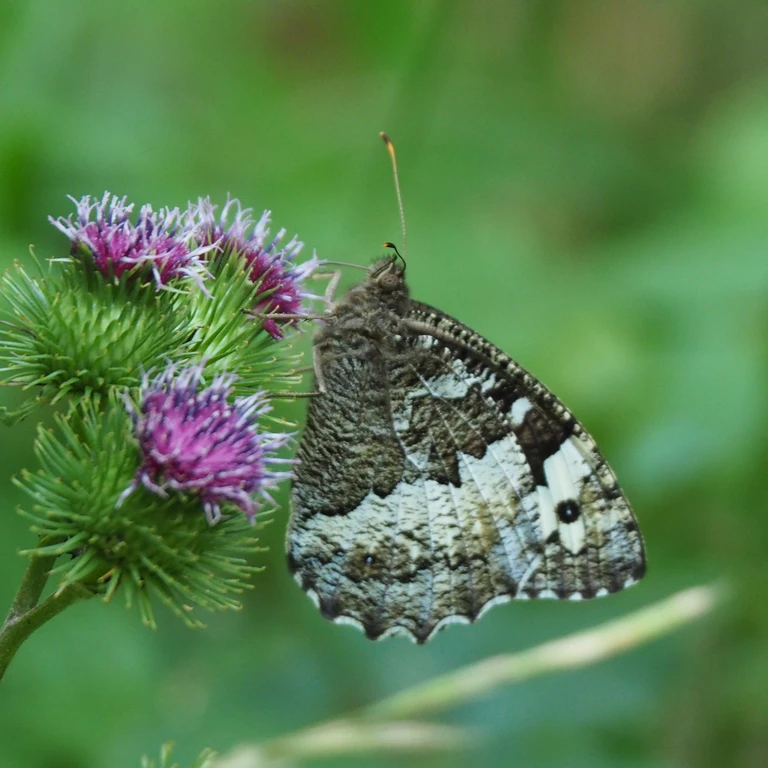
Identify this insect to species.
Brintesia circe
